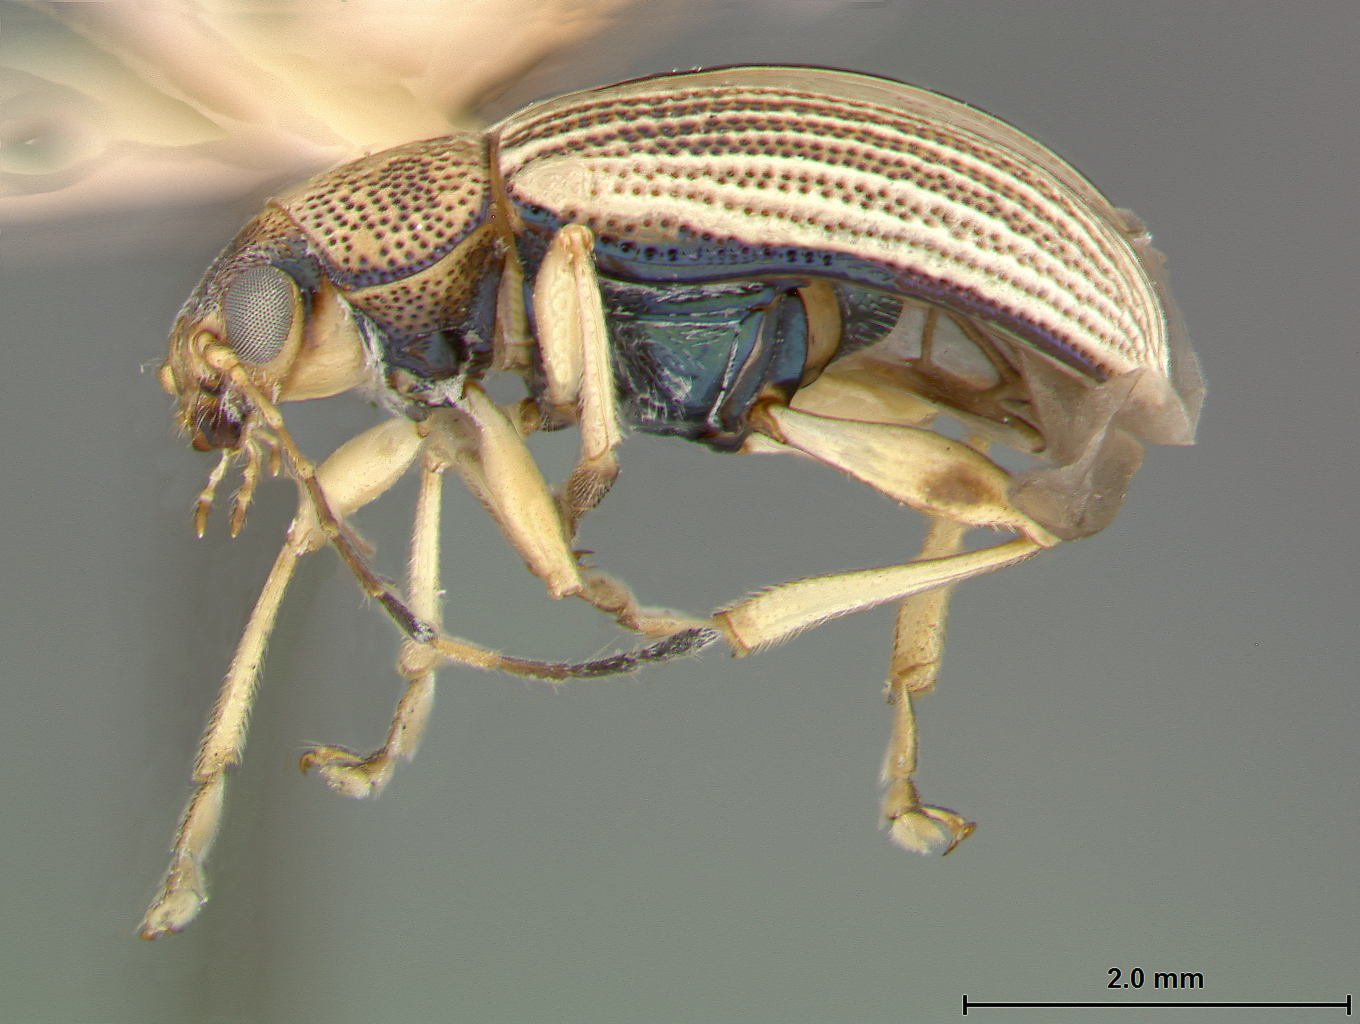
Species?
Colaspis chloropsis
